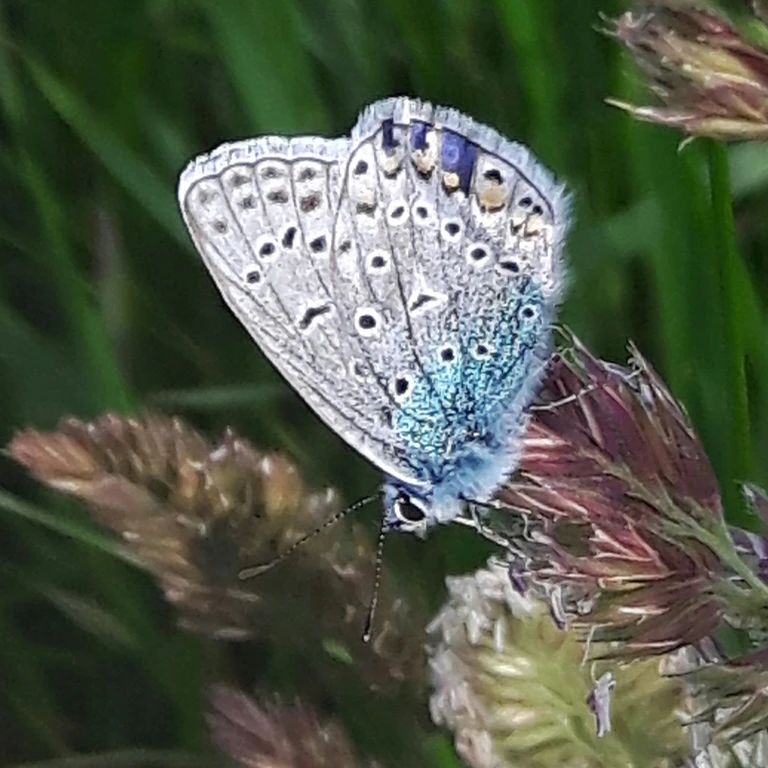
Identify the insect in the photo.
Polyommatus icarus
